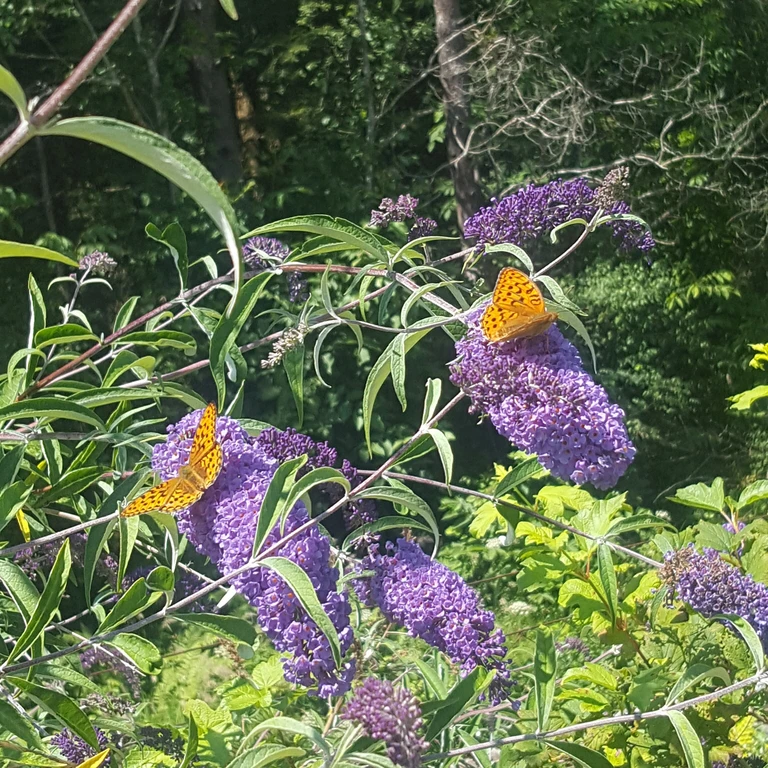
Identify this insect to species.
Fabriciana adippe
